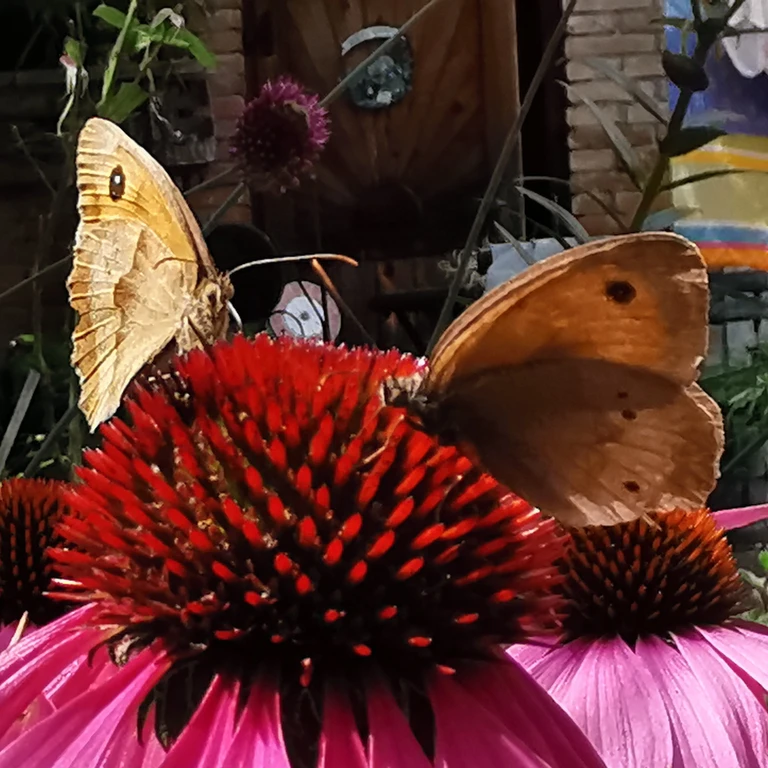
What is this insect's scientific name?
Maniola jurtina
